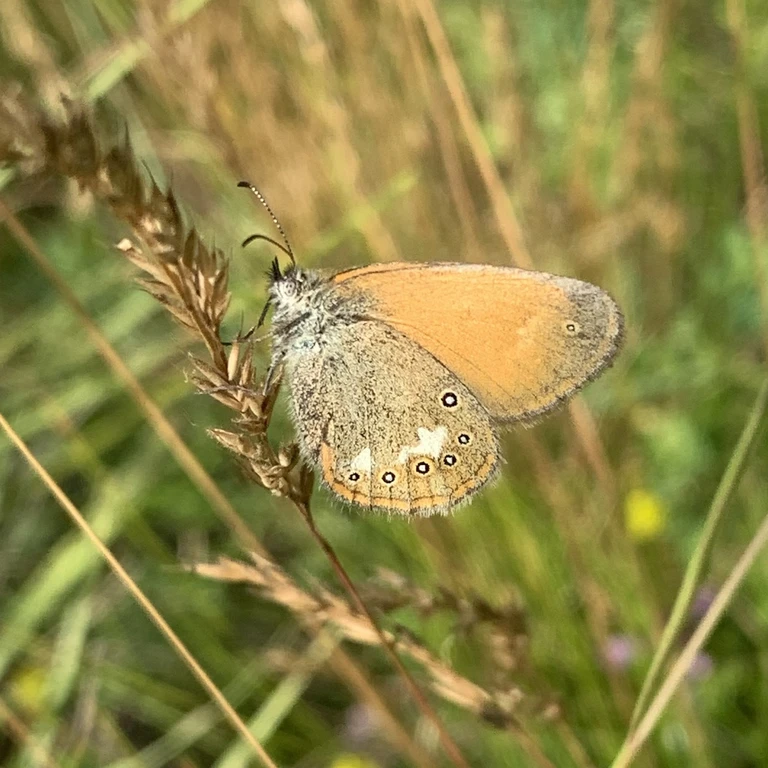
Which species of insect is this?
Coenonympha glycerion (also Coenonympha iphis)
